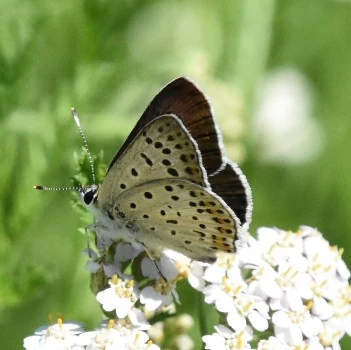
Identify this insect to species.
Lycaena tityrus (also Loweia tityrus)
